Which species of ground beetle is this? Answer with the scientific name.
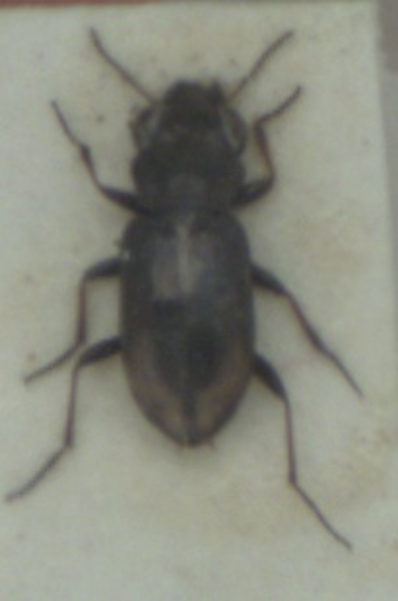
Notiophilus biguttatus
